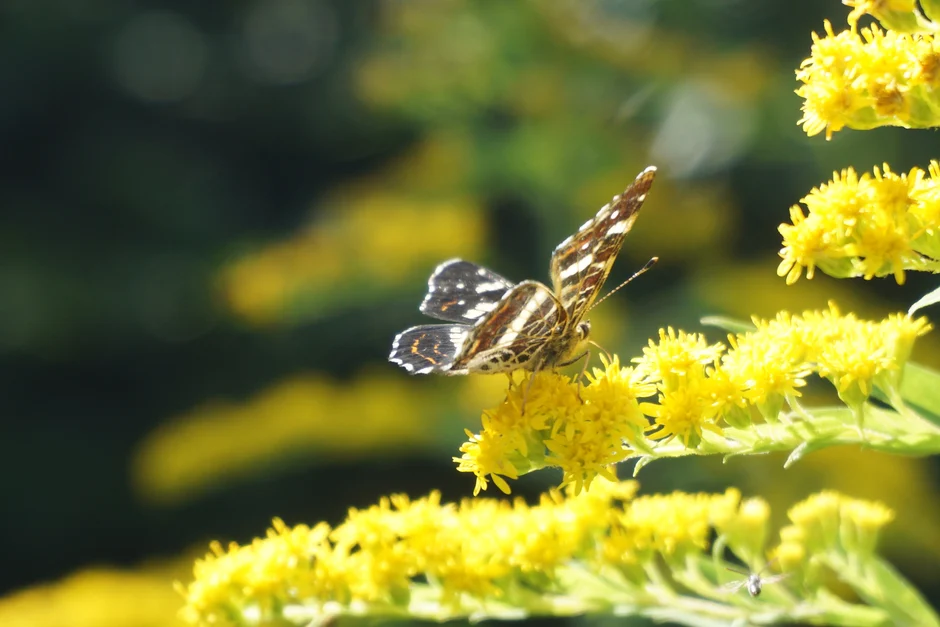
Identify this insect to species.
Araschnia levana
